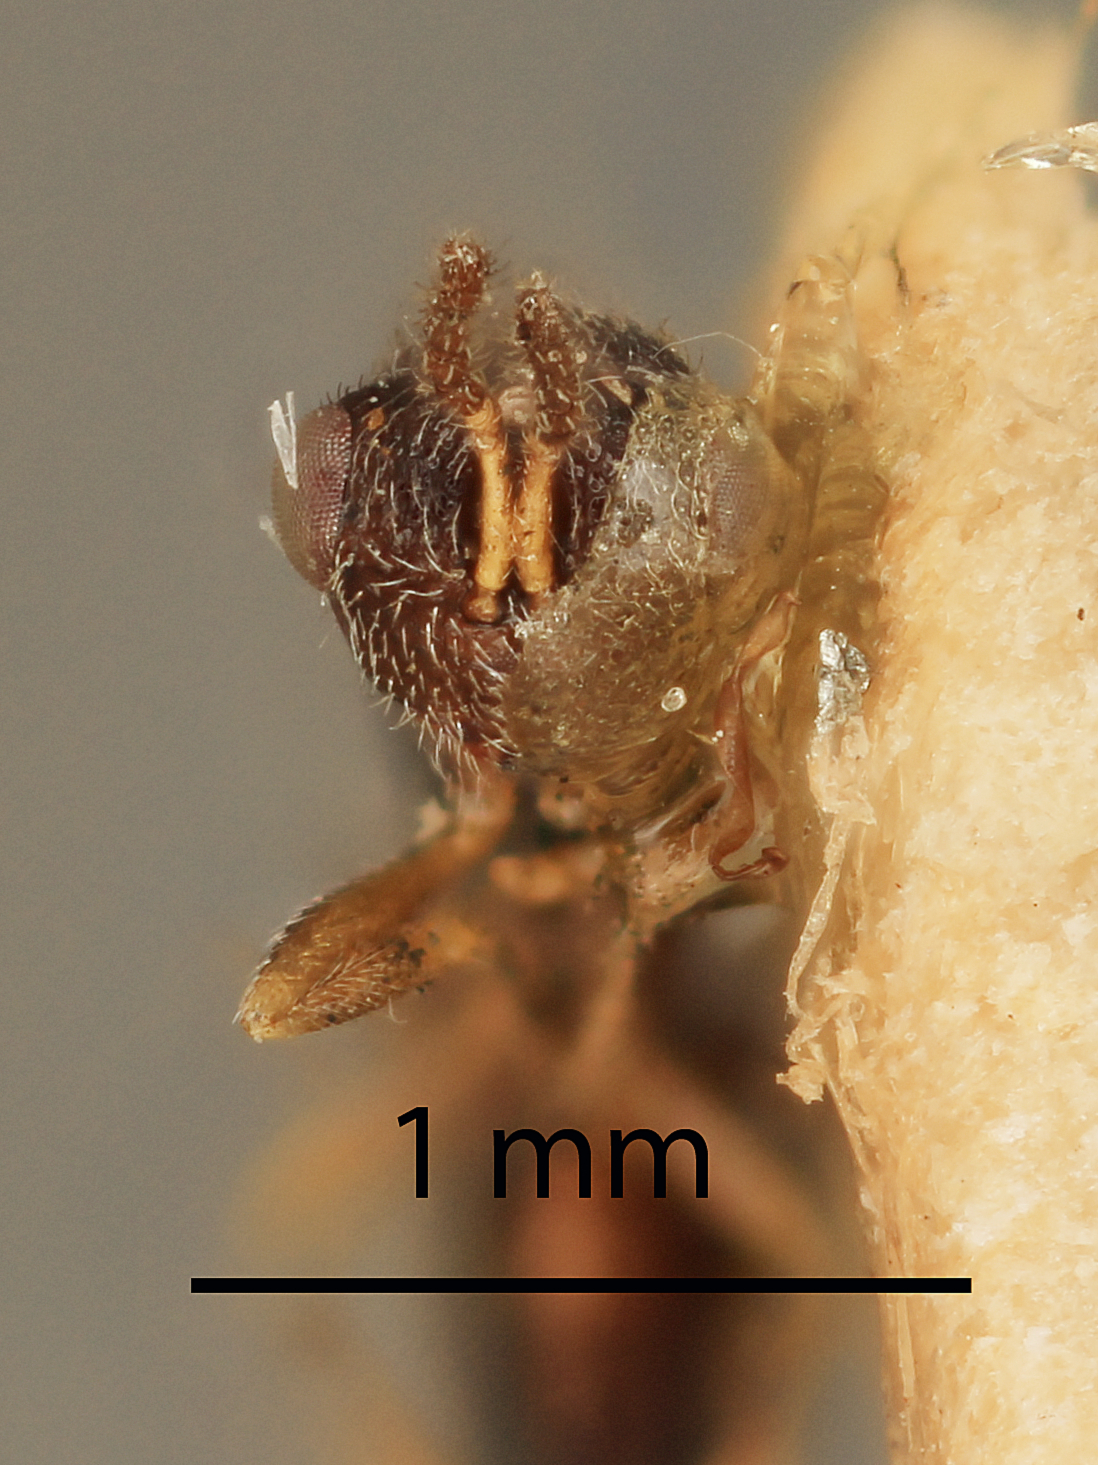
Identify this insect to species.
Eurytomocharis glyceriae
